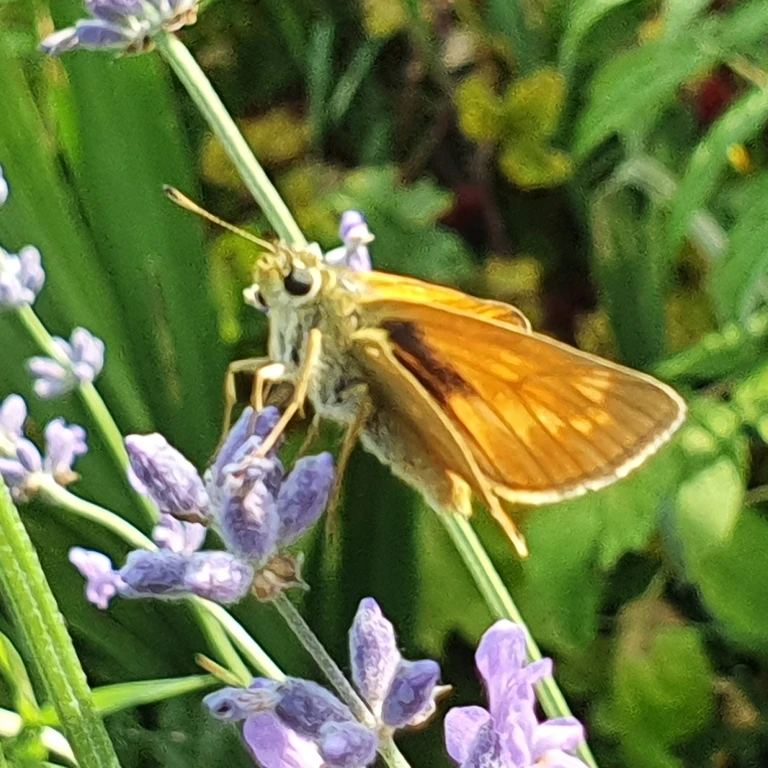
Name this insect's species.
Ochlodes sylvanus (also Ochlodes venata)
